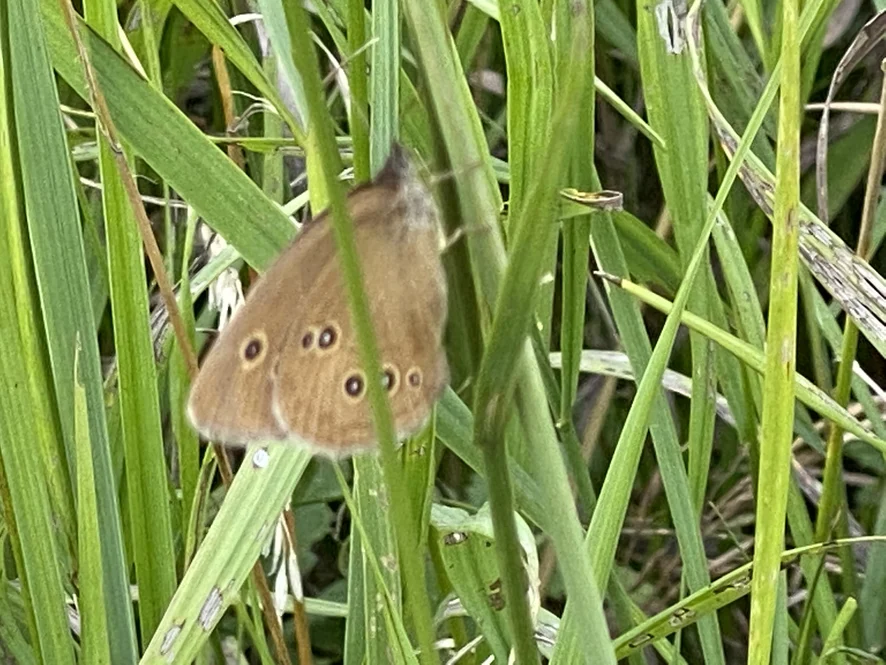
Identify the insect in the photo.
Aphantopus hyperantus
